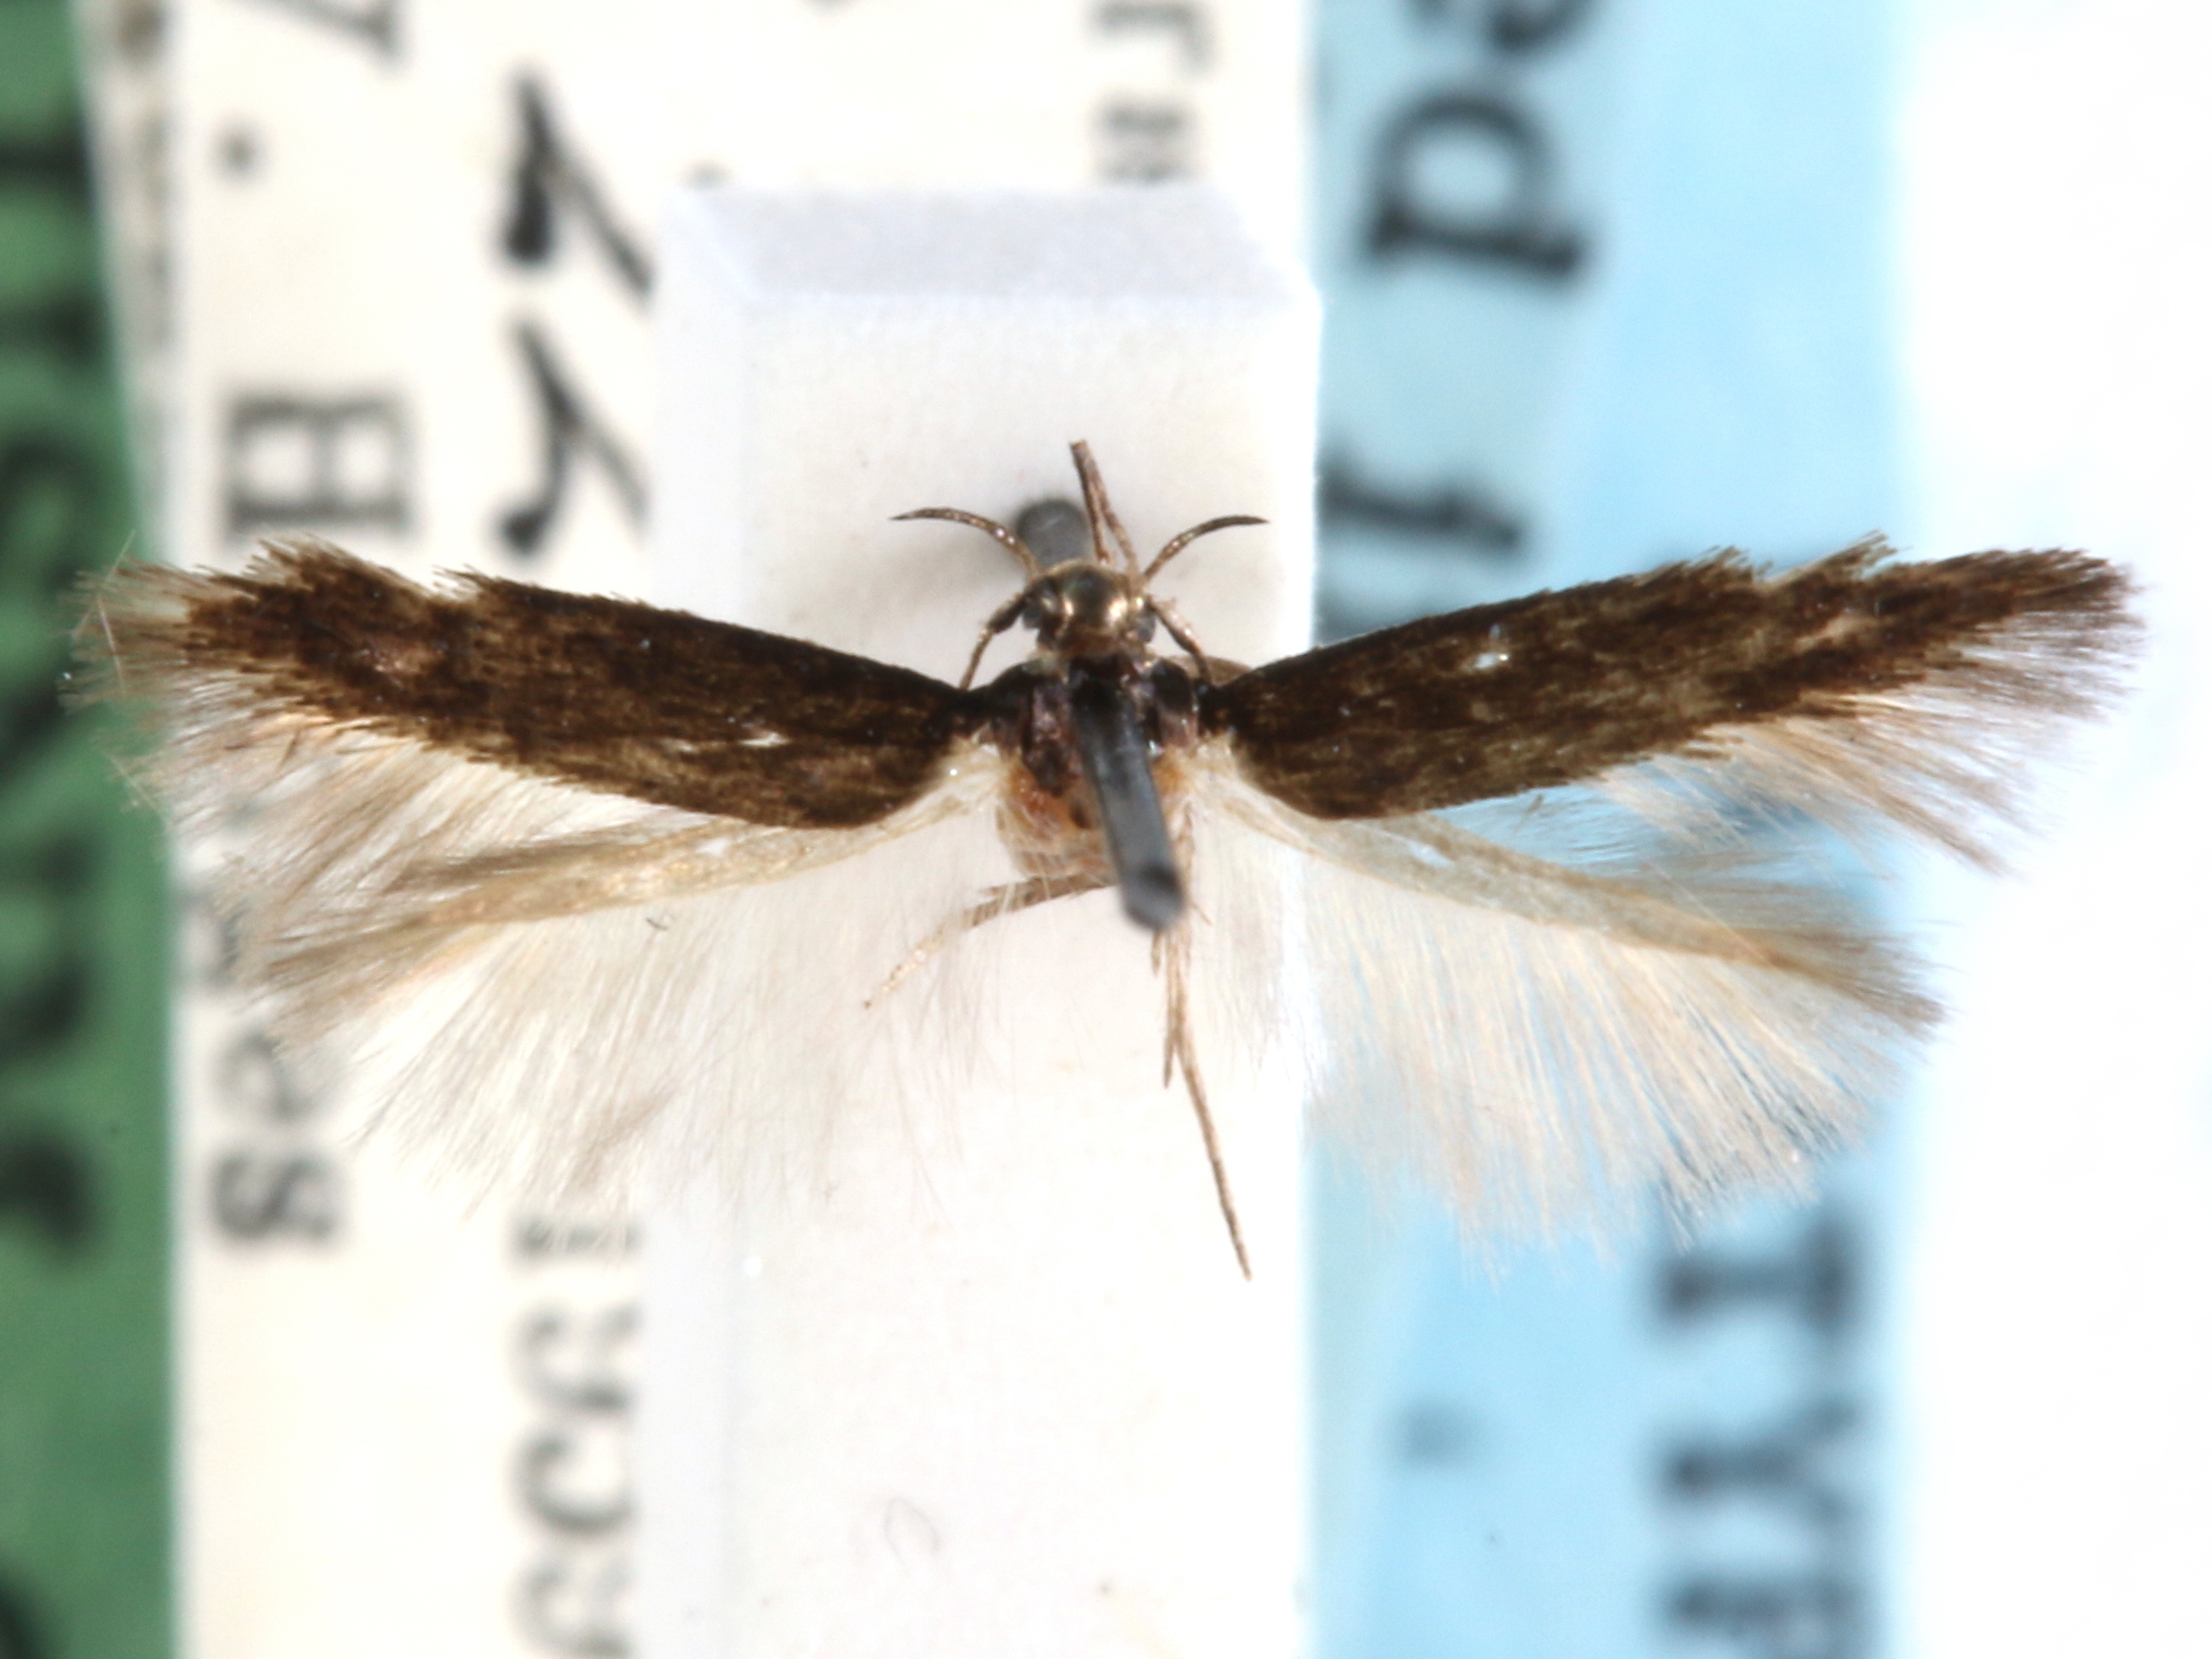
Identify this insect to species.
Periploca laeta
